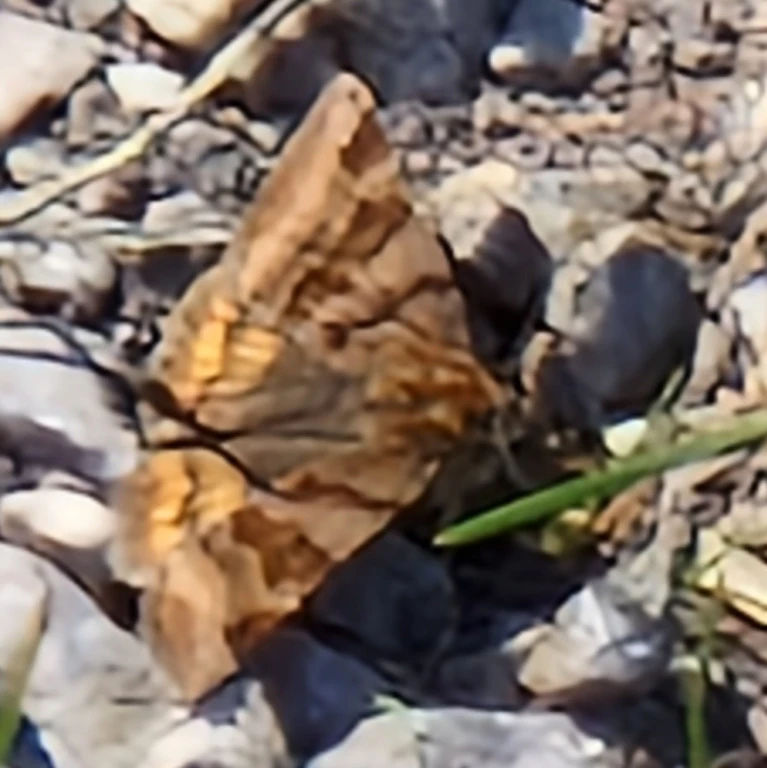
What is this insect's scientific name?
Euclidia glyphica
